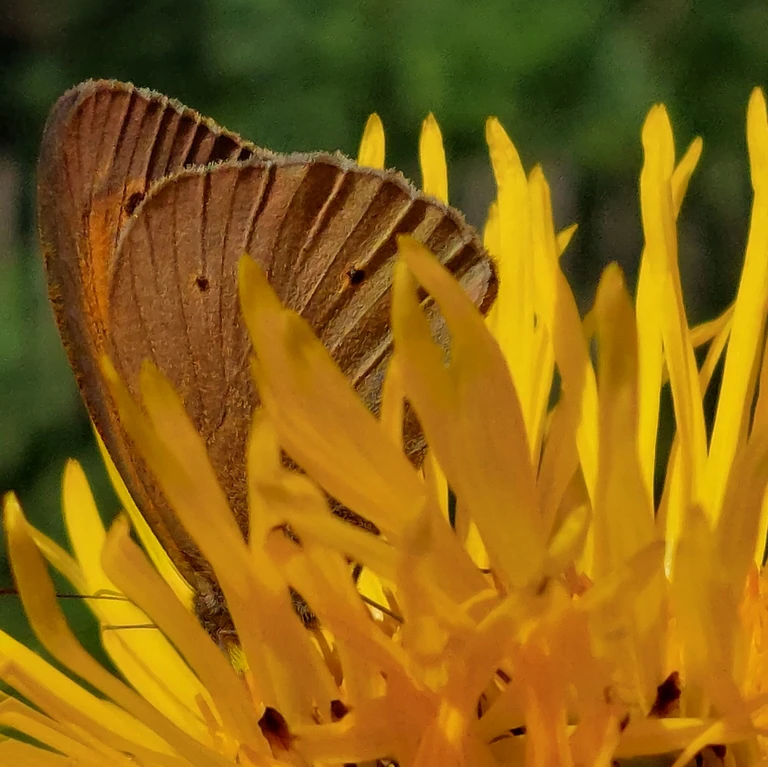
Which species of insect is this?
Maniola jurtina
